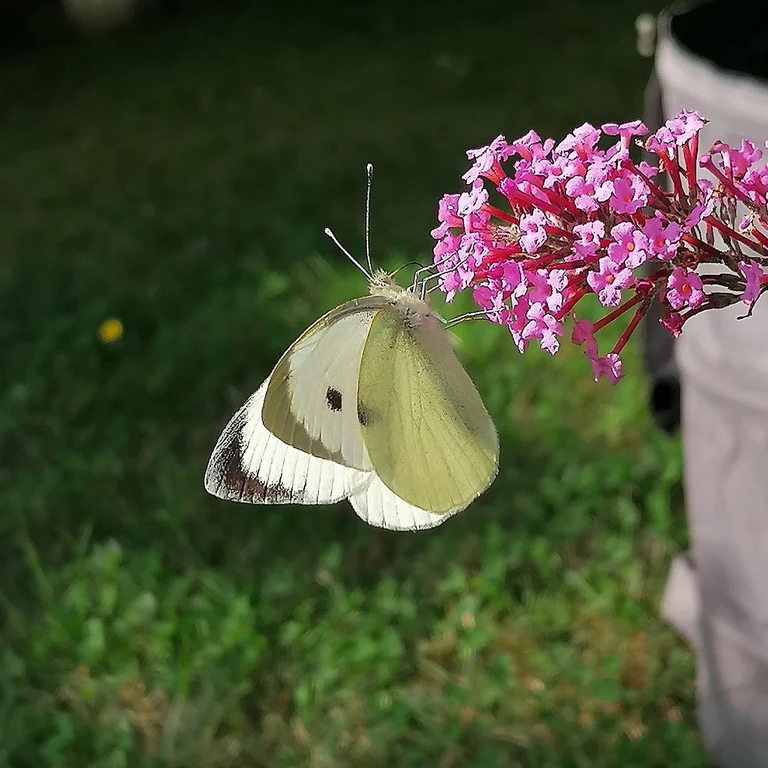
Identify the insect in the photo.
Pieris brassicae
